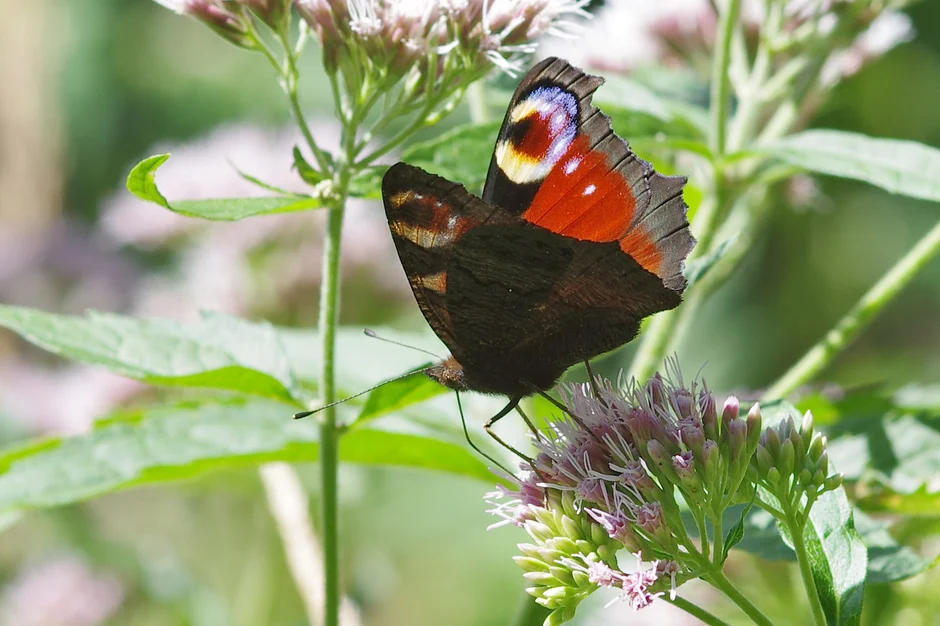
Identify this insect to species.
Aglais io
